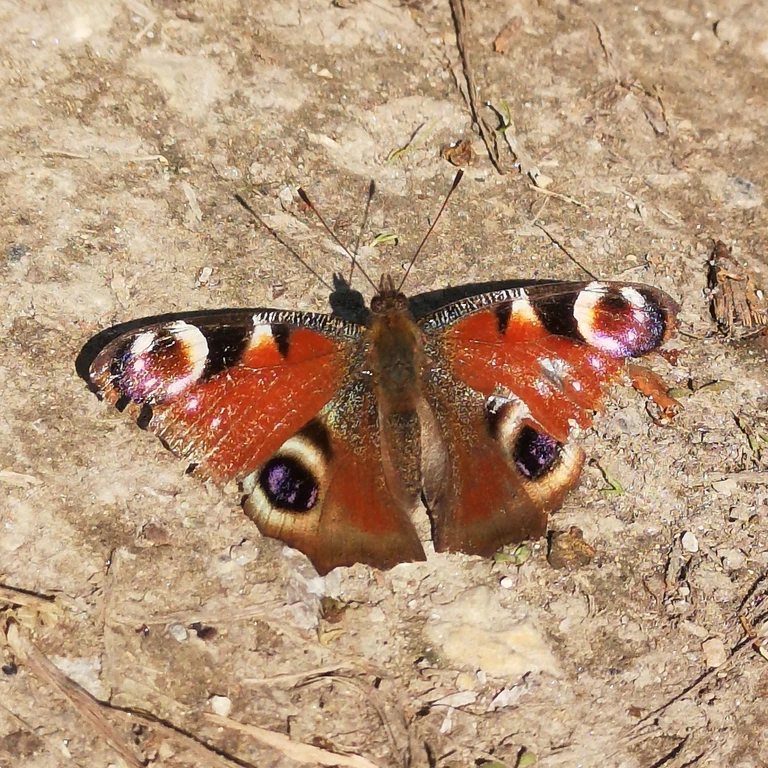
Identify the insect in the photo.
Aglais io
